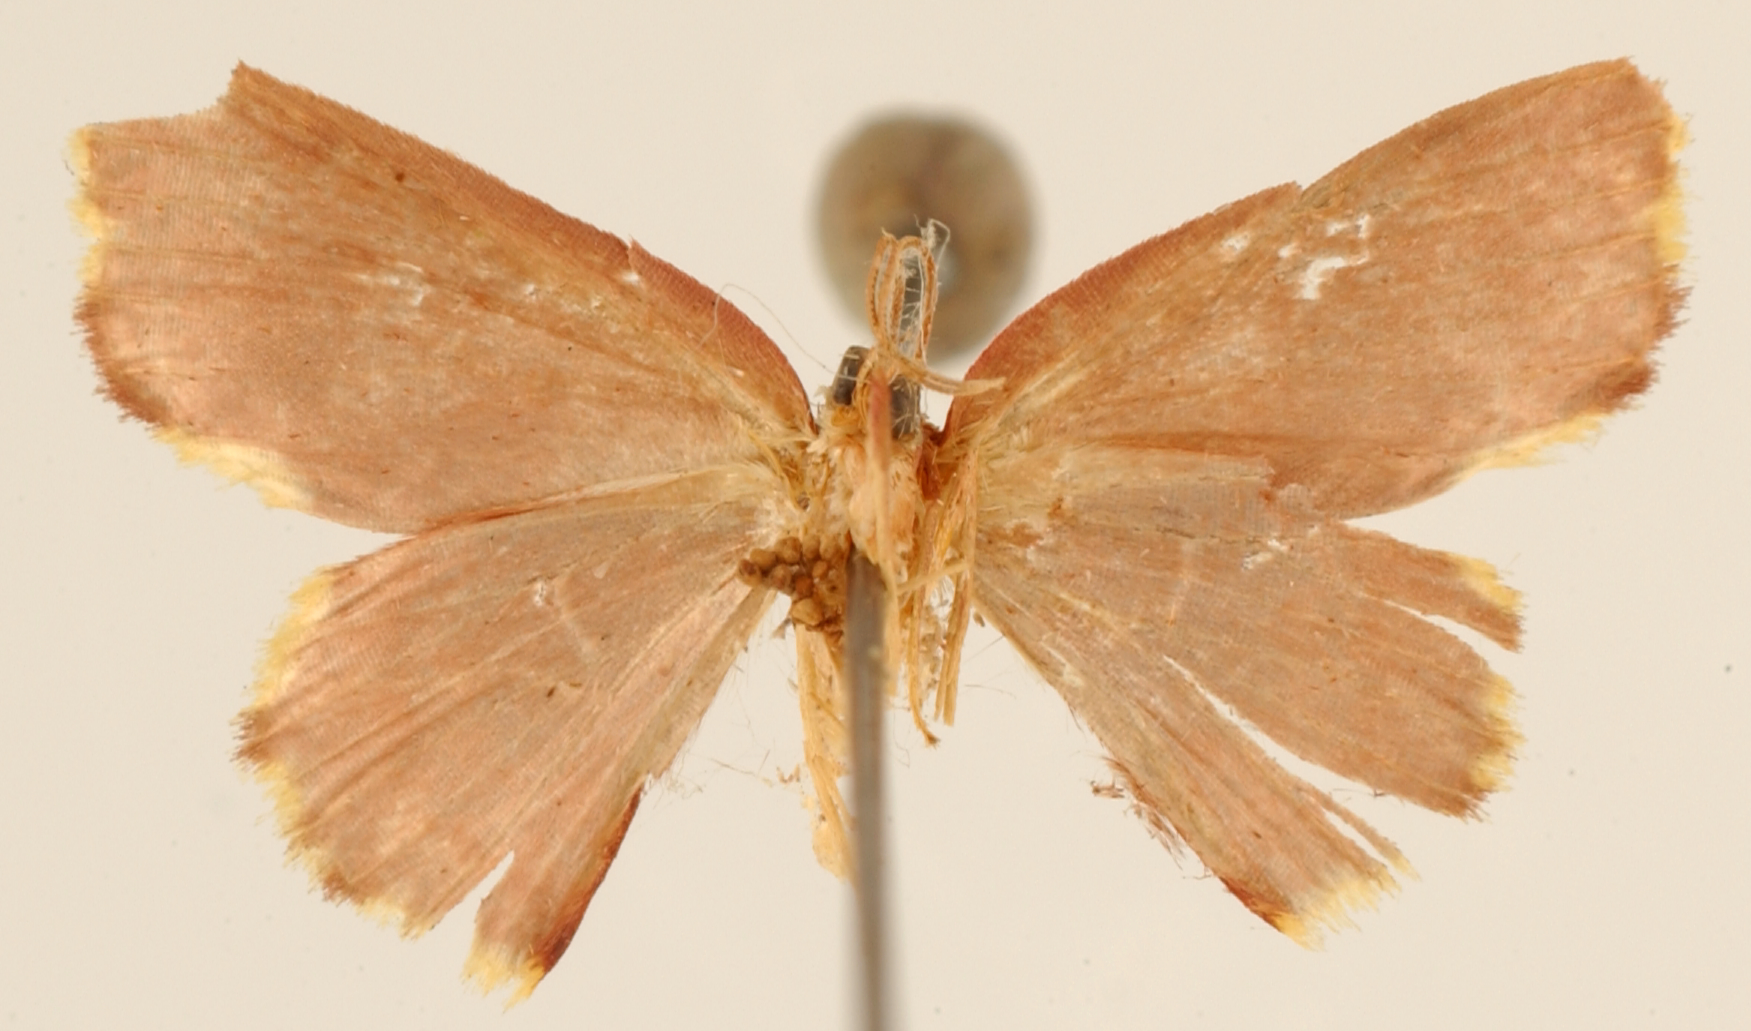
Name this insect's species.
Tricentra vinosata
